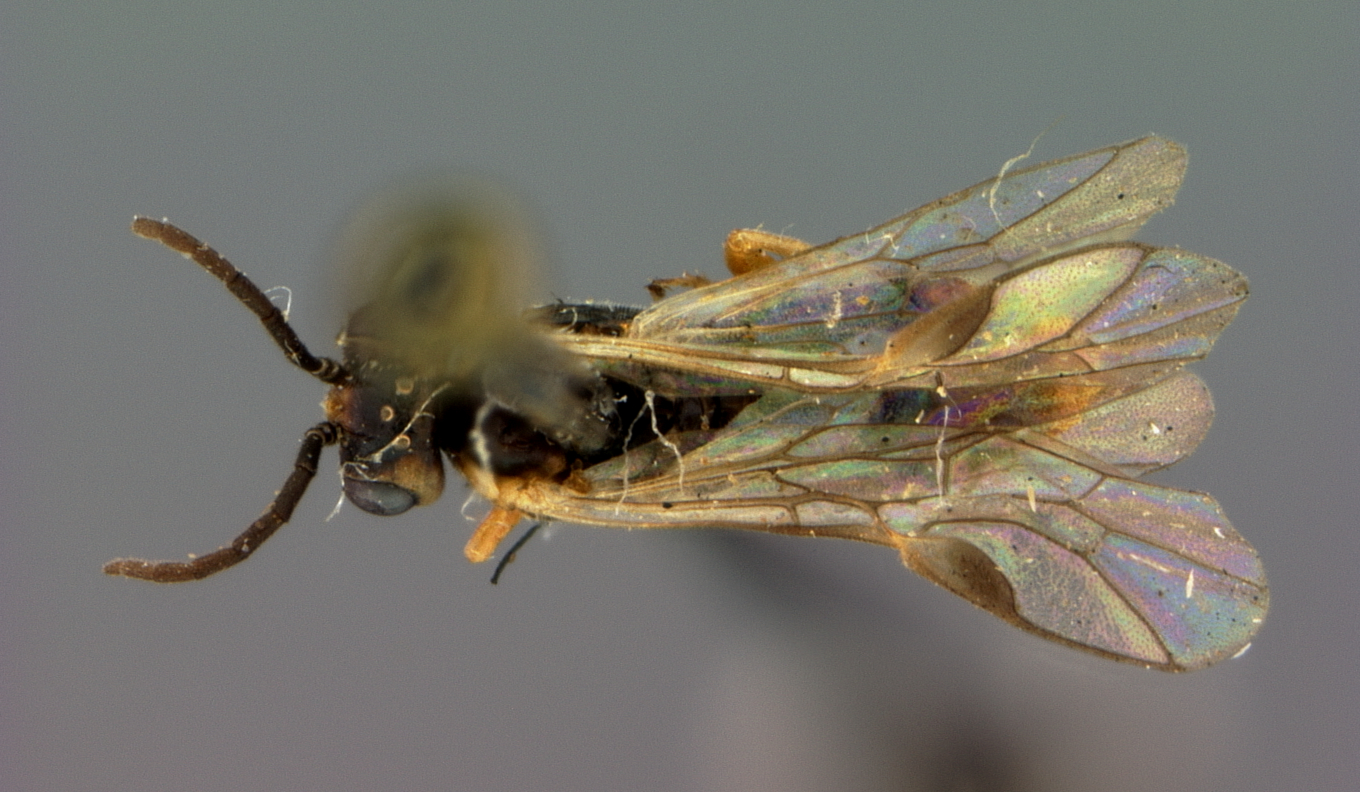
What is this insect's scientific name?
Euura parva
